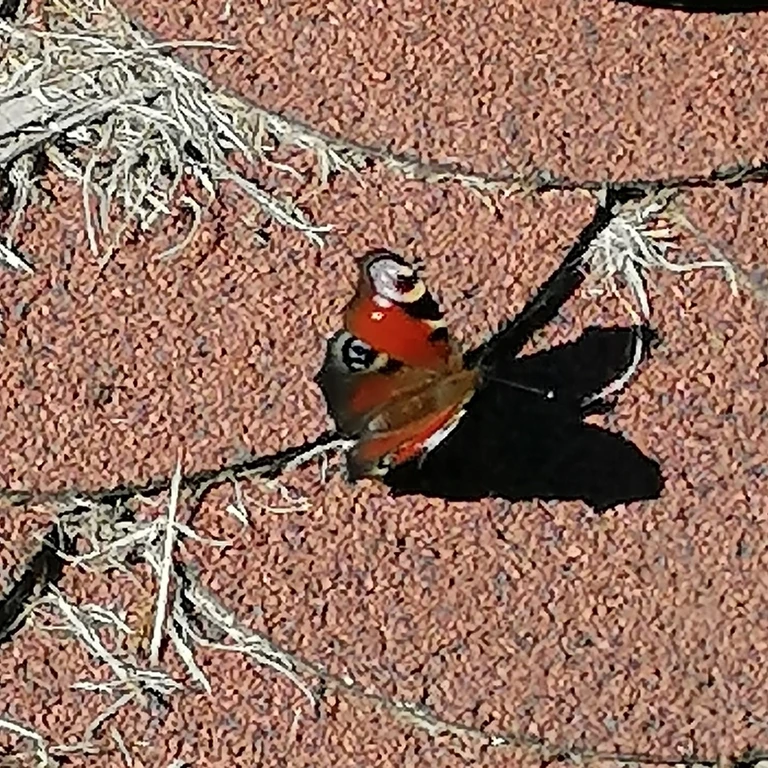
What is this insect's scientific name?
Aglais io
